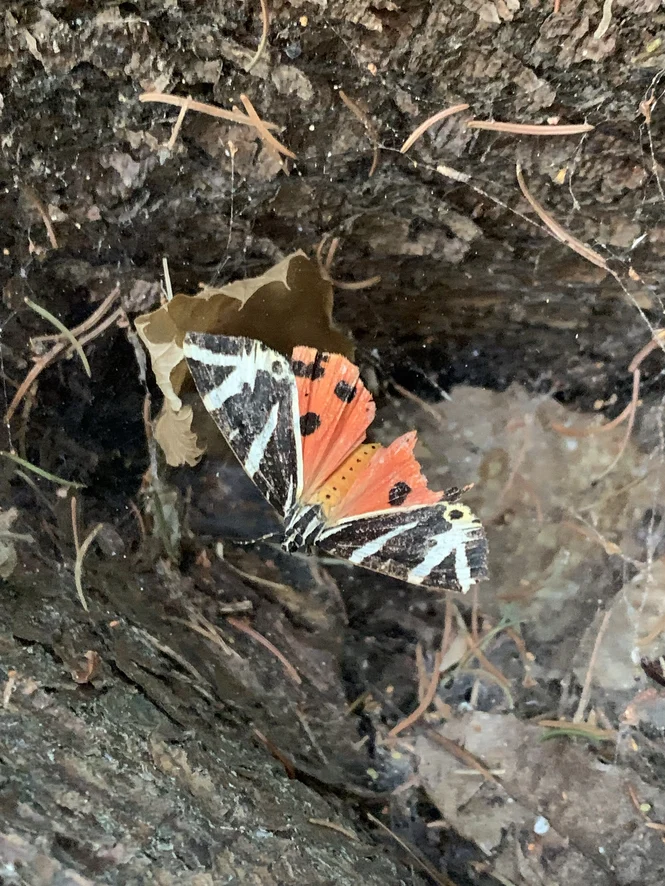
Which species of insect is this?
Euplagia quadripunctaria
